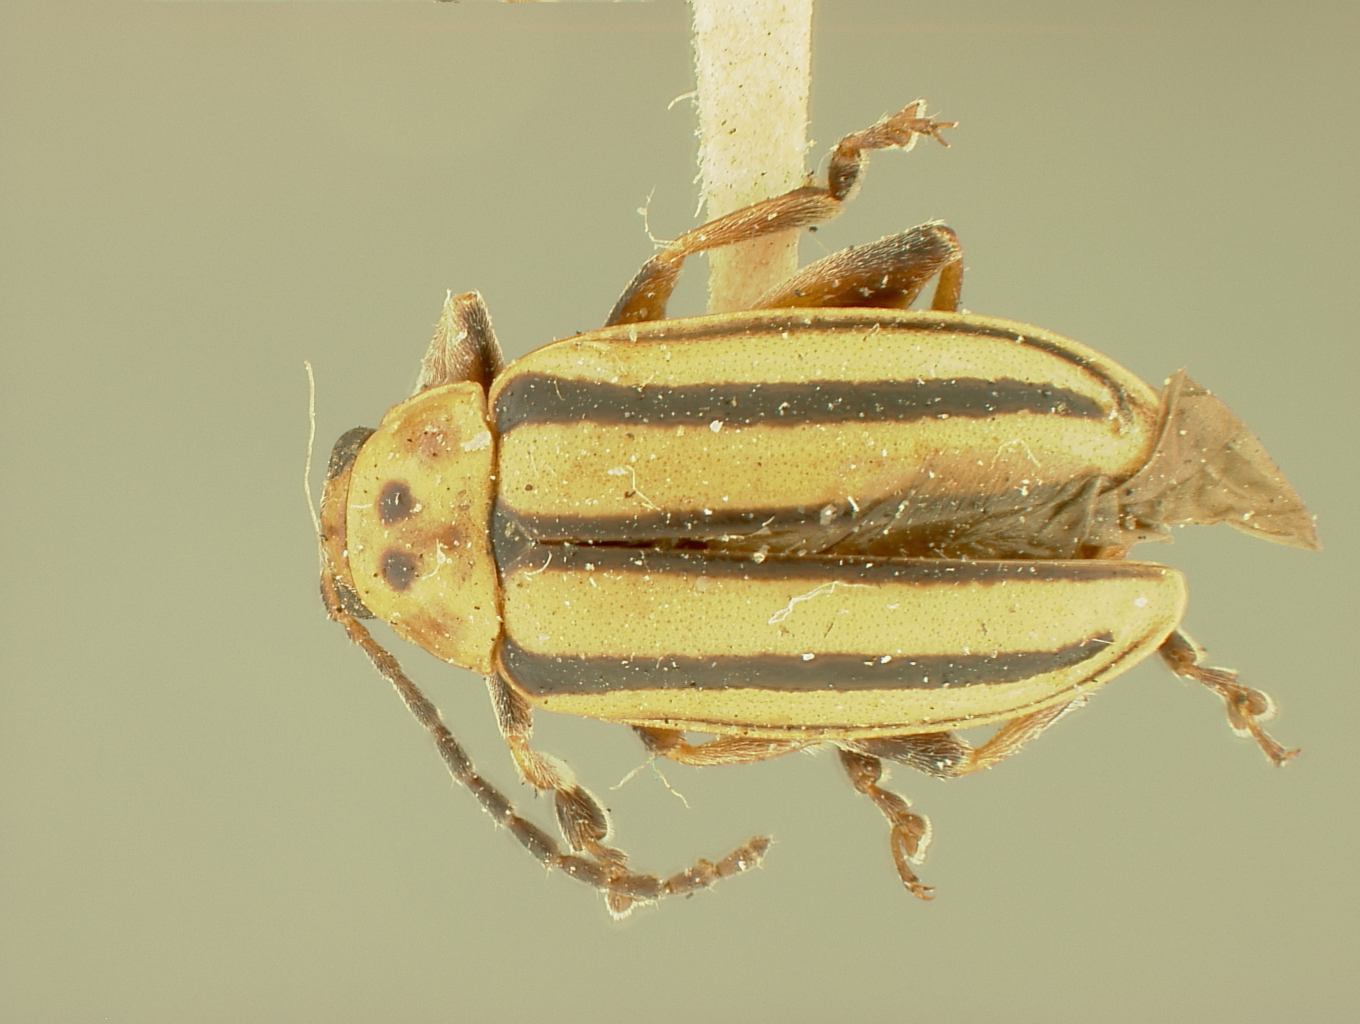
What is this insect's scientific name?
Disonycha quinquerutata
